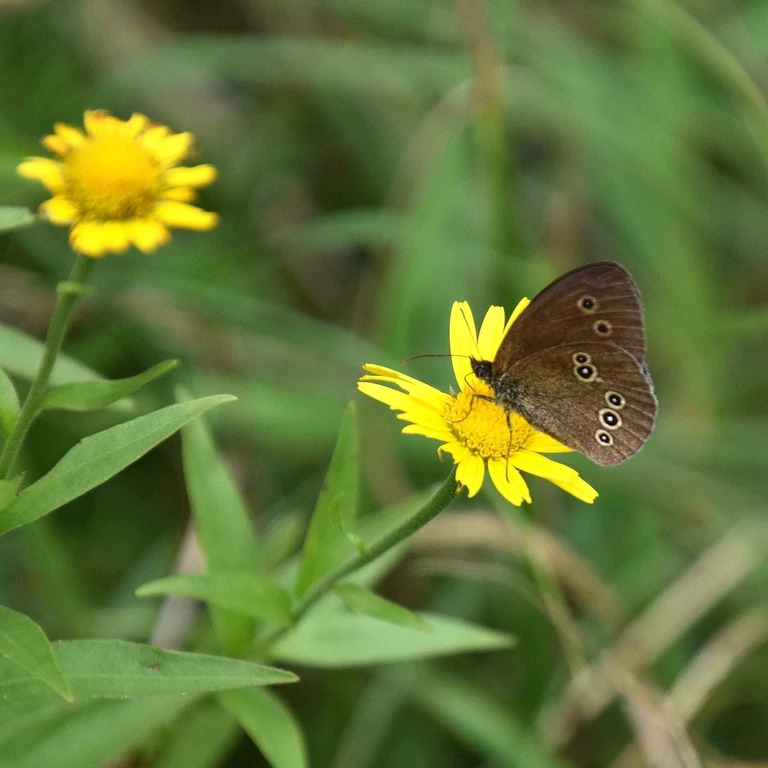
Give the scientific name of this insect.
Aphantopus hyperantus
